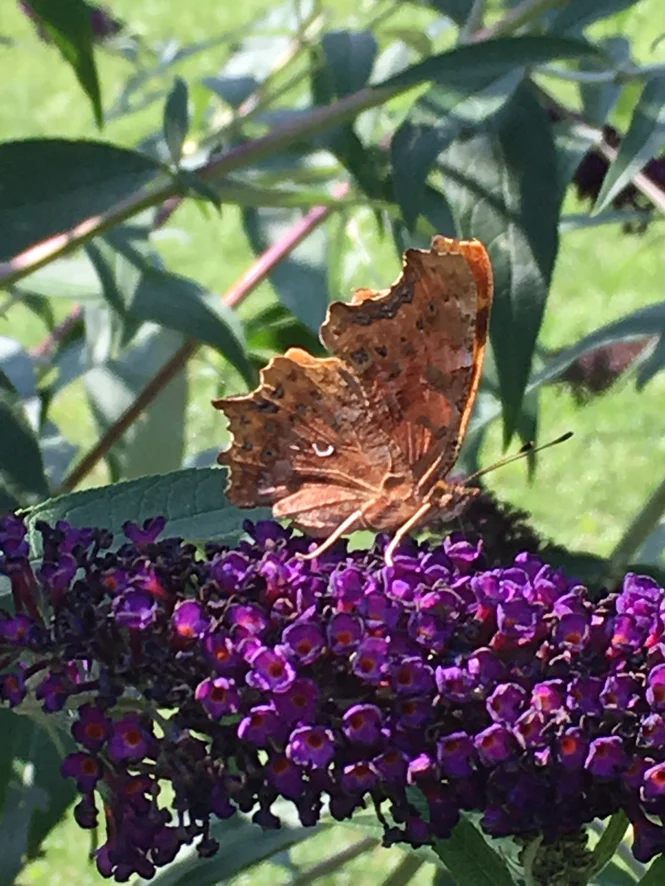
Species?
Polygonia c-album
